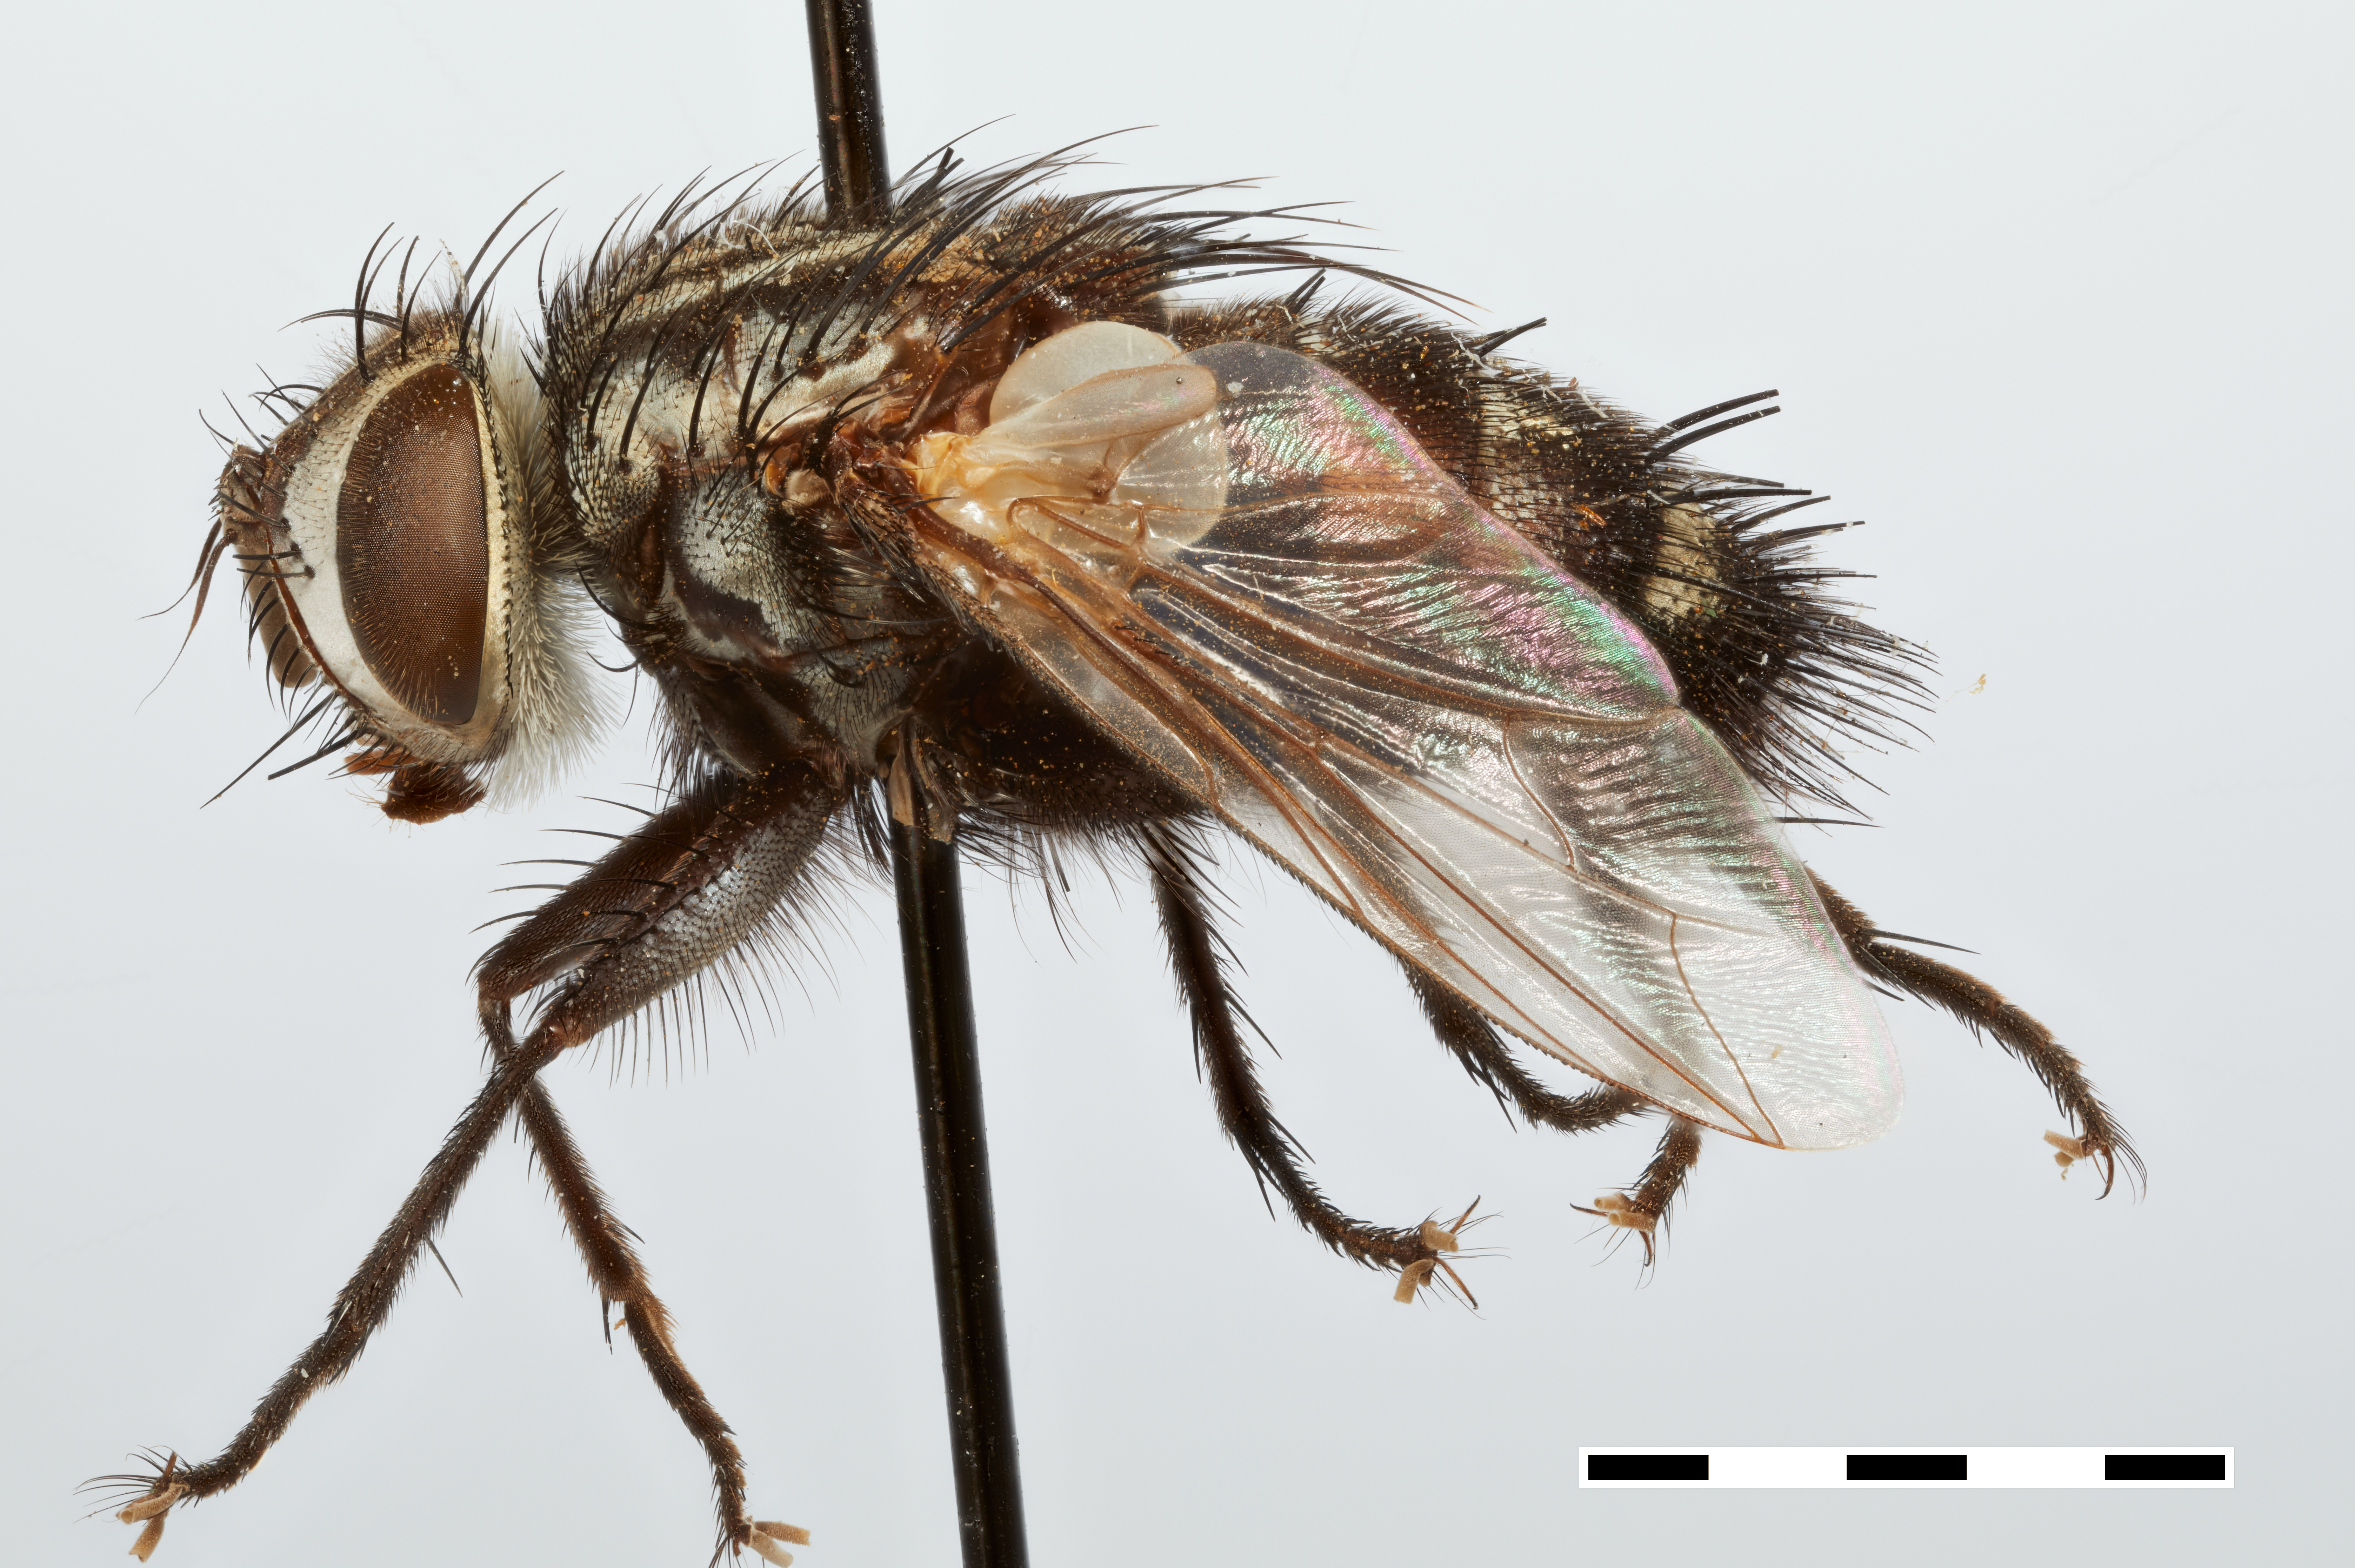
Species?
Phorocera divisa
